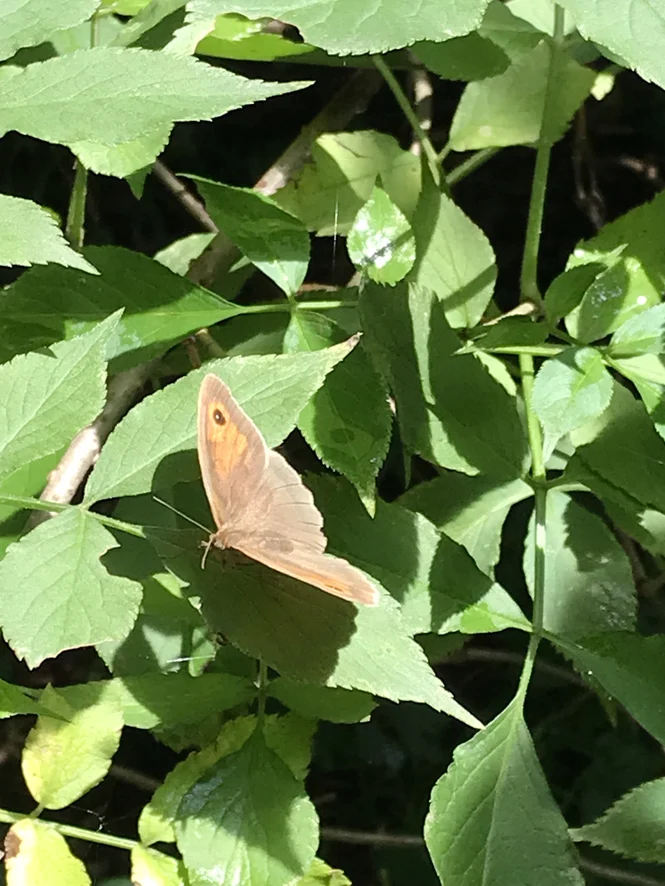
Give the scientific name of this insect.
Maniola jurtina
